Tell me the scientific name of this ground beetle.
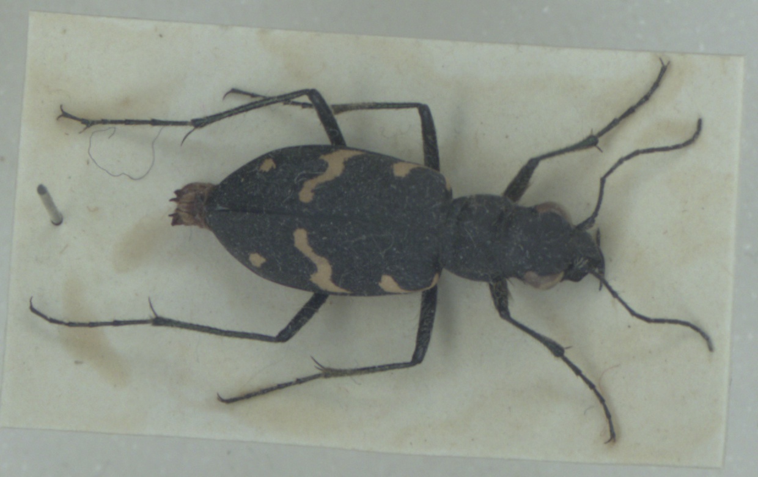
Cicindela sylvatica
